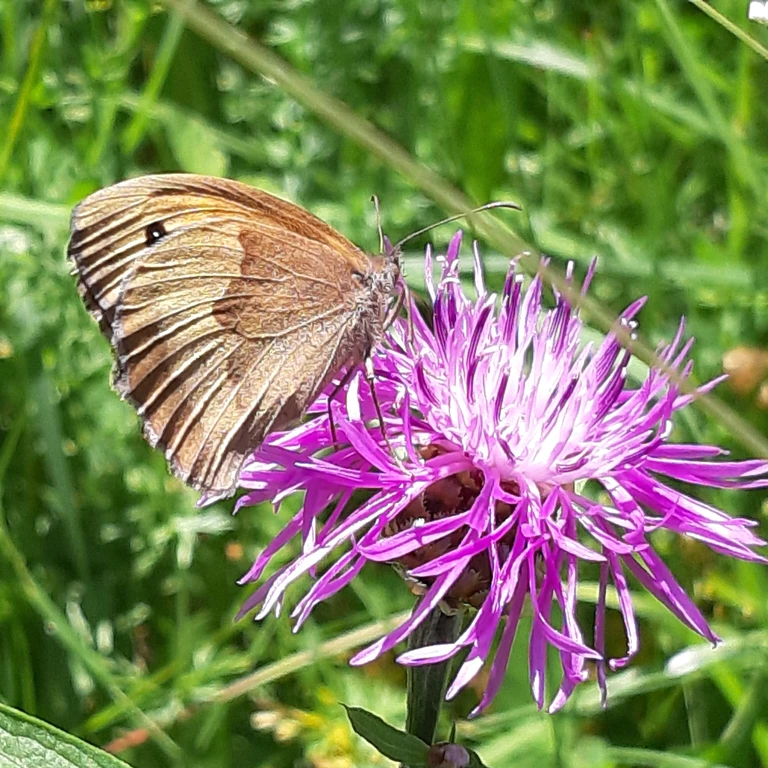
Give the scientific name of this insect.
Maniola jurtina
